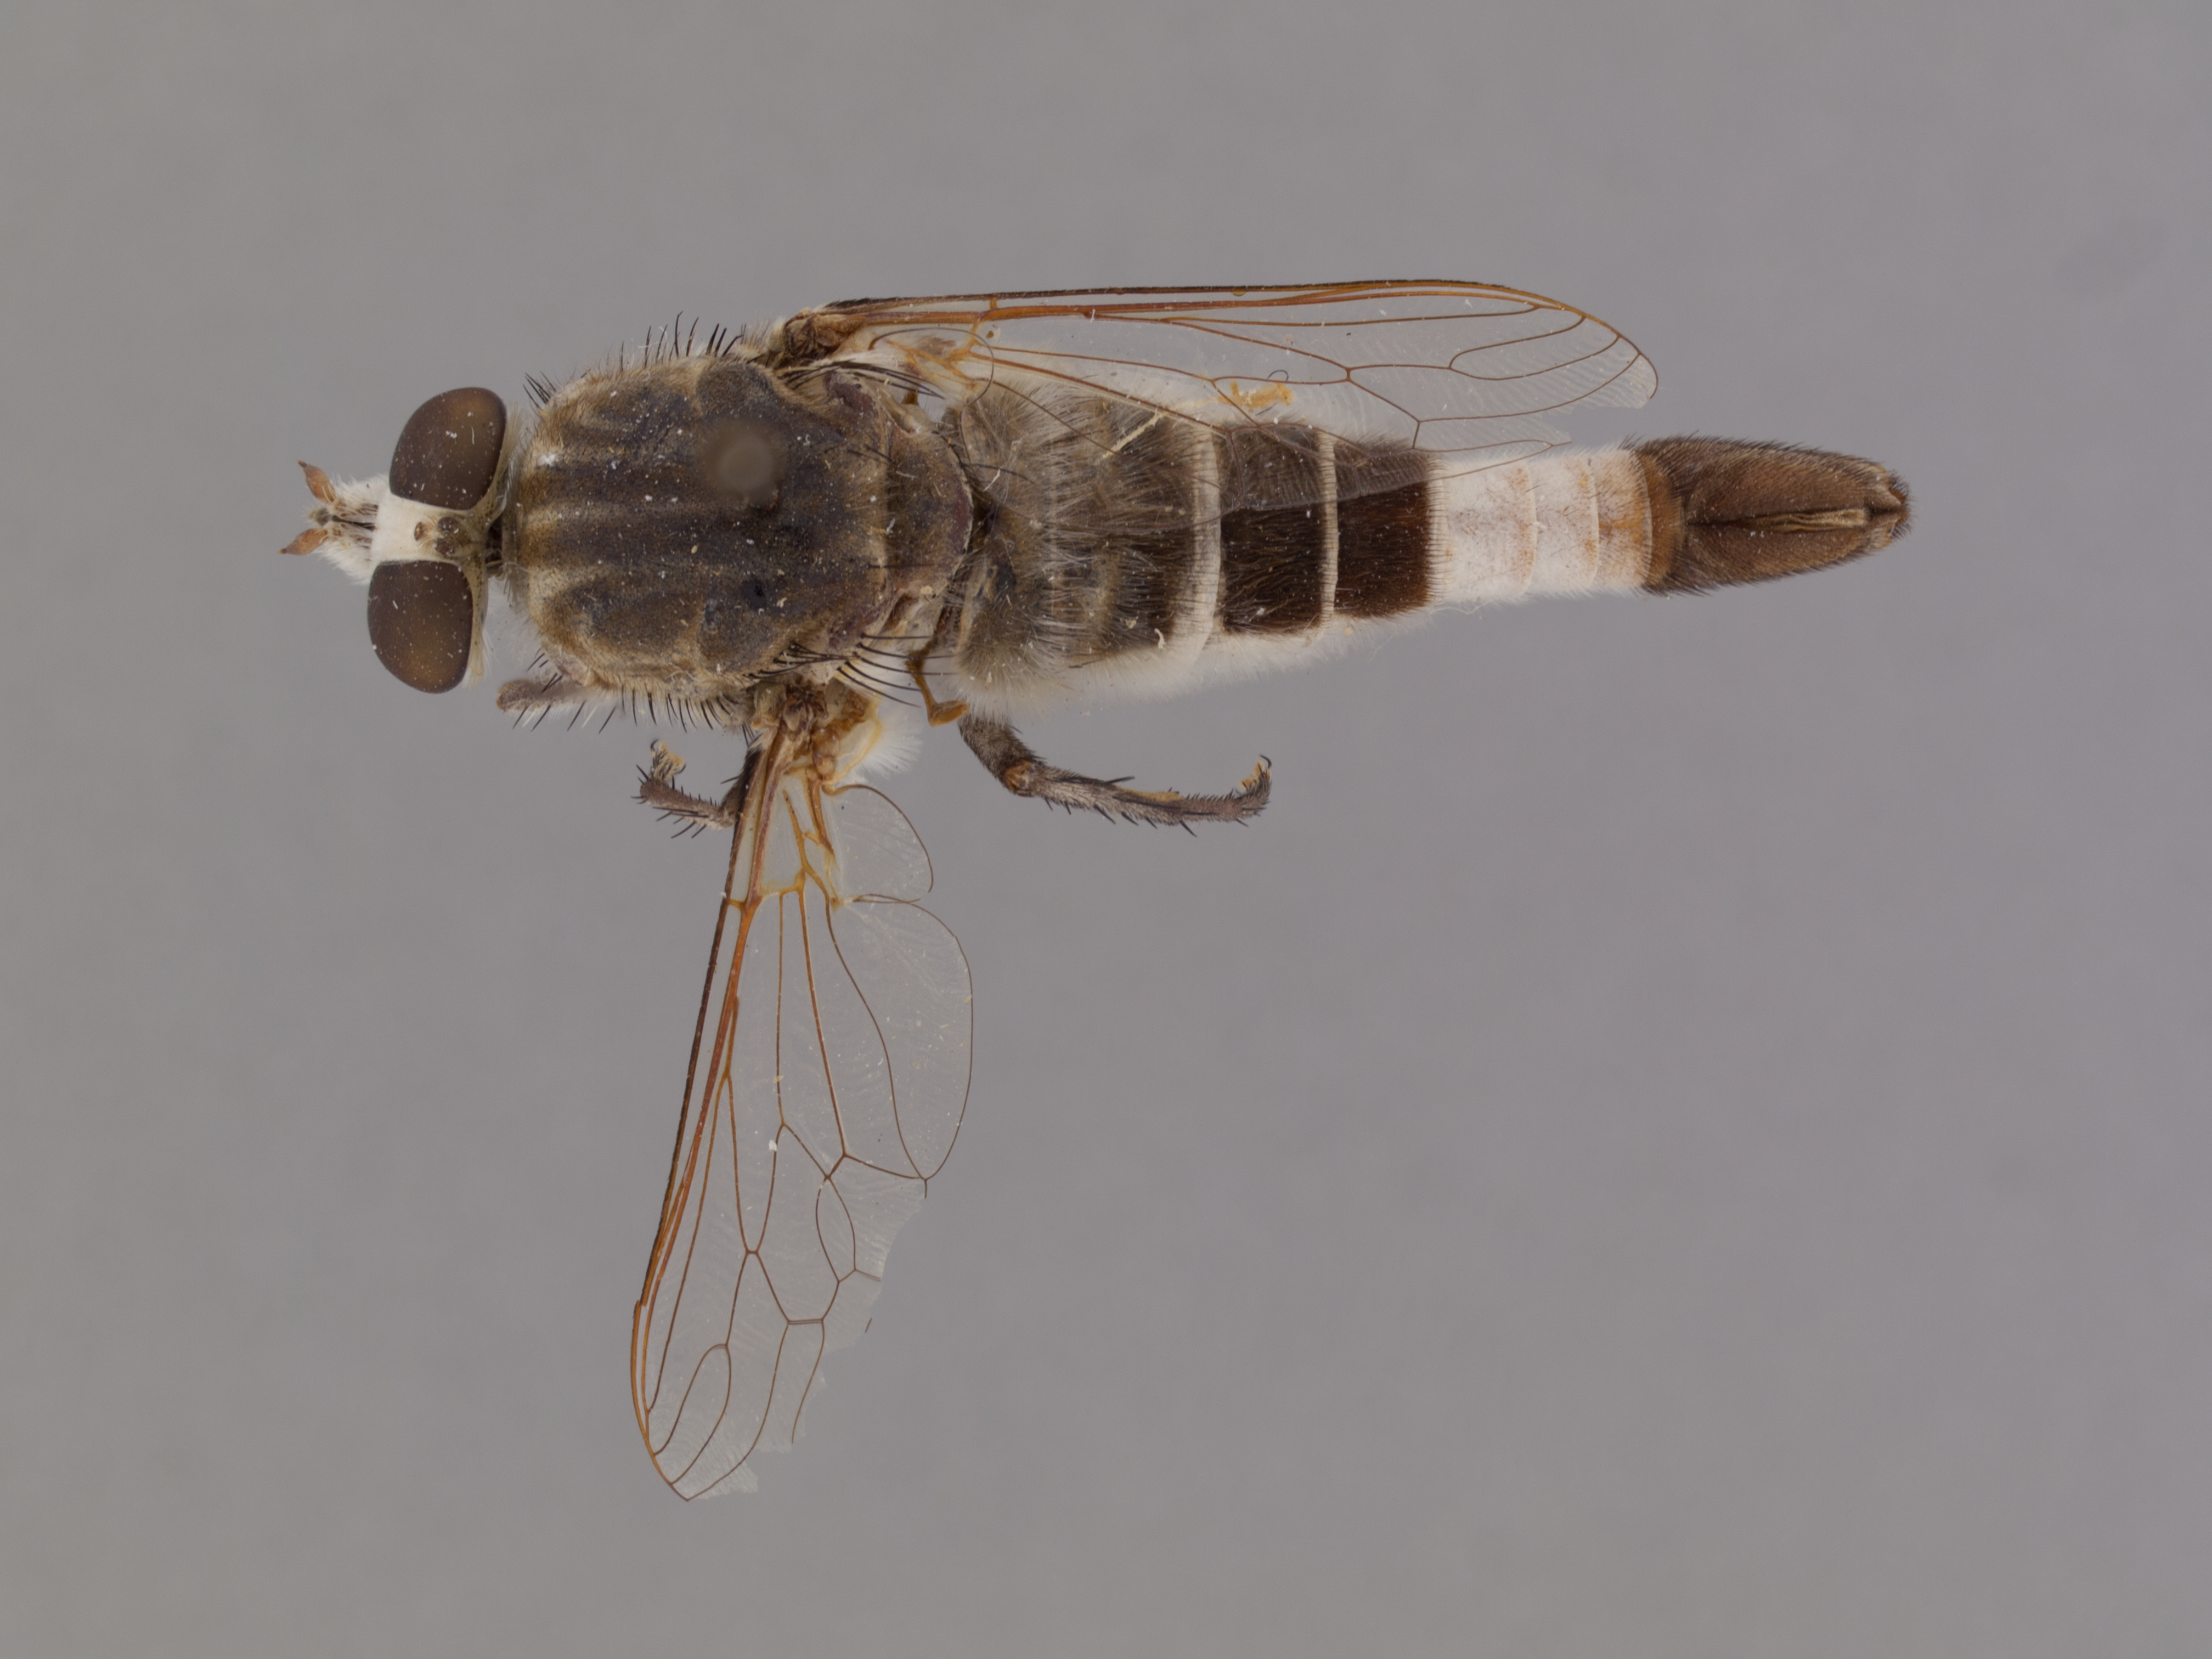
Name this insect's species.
Apiocera aldrichi
